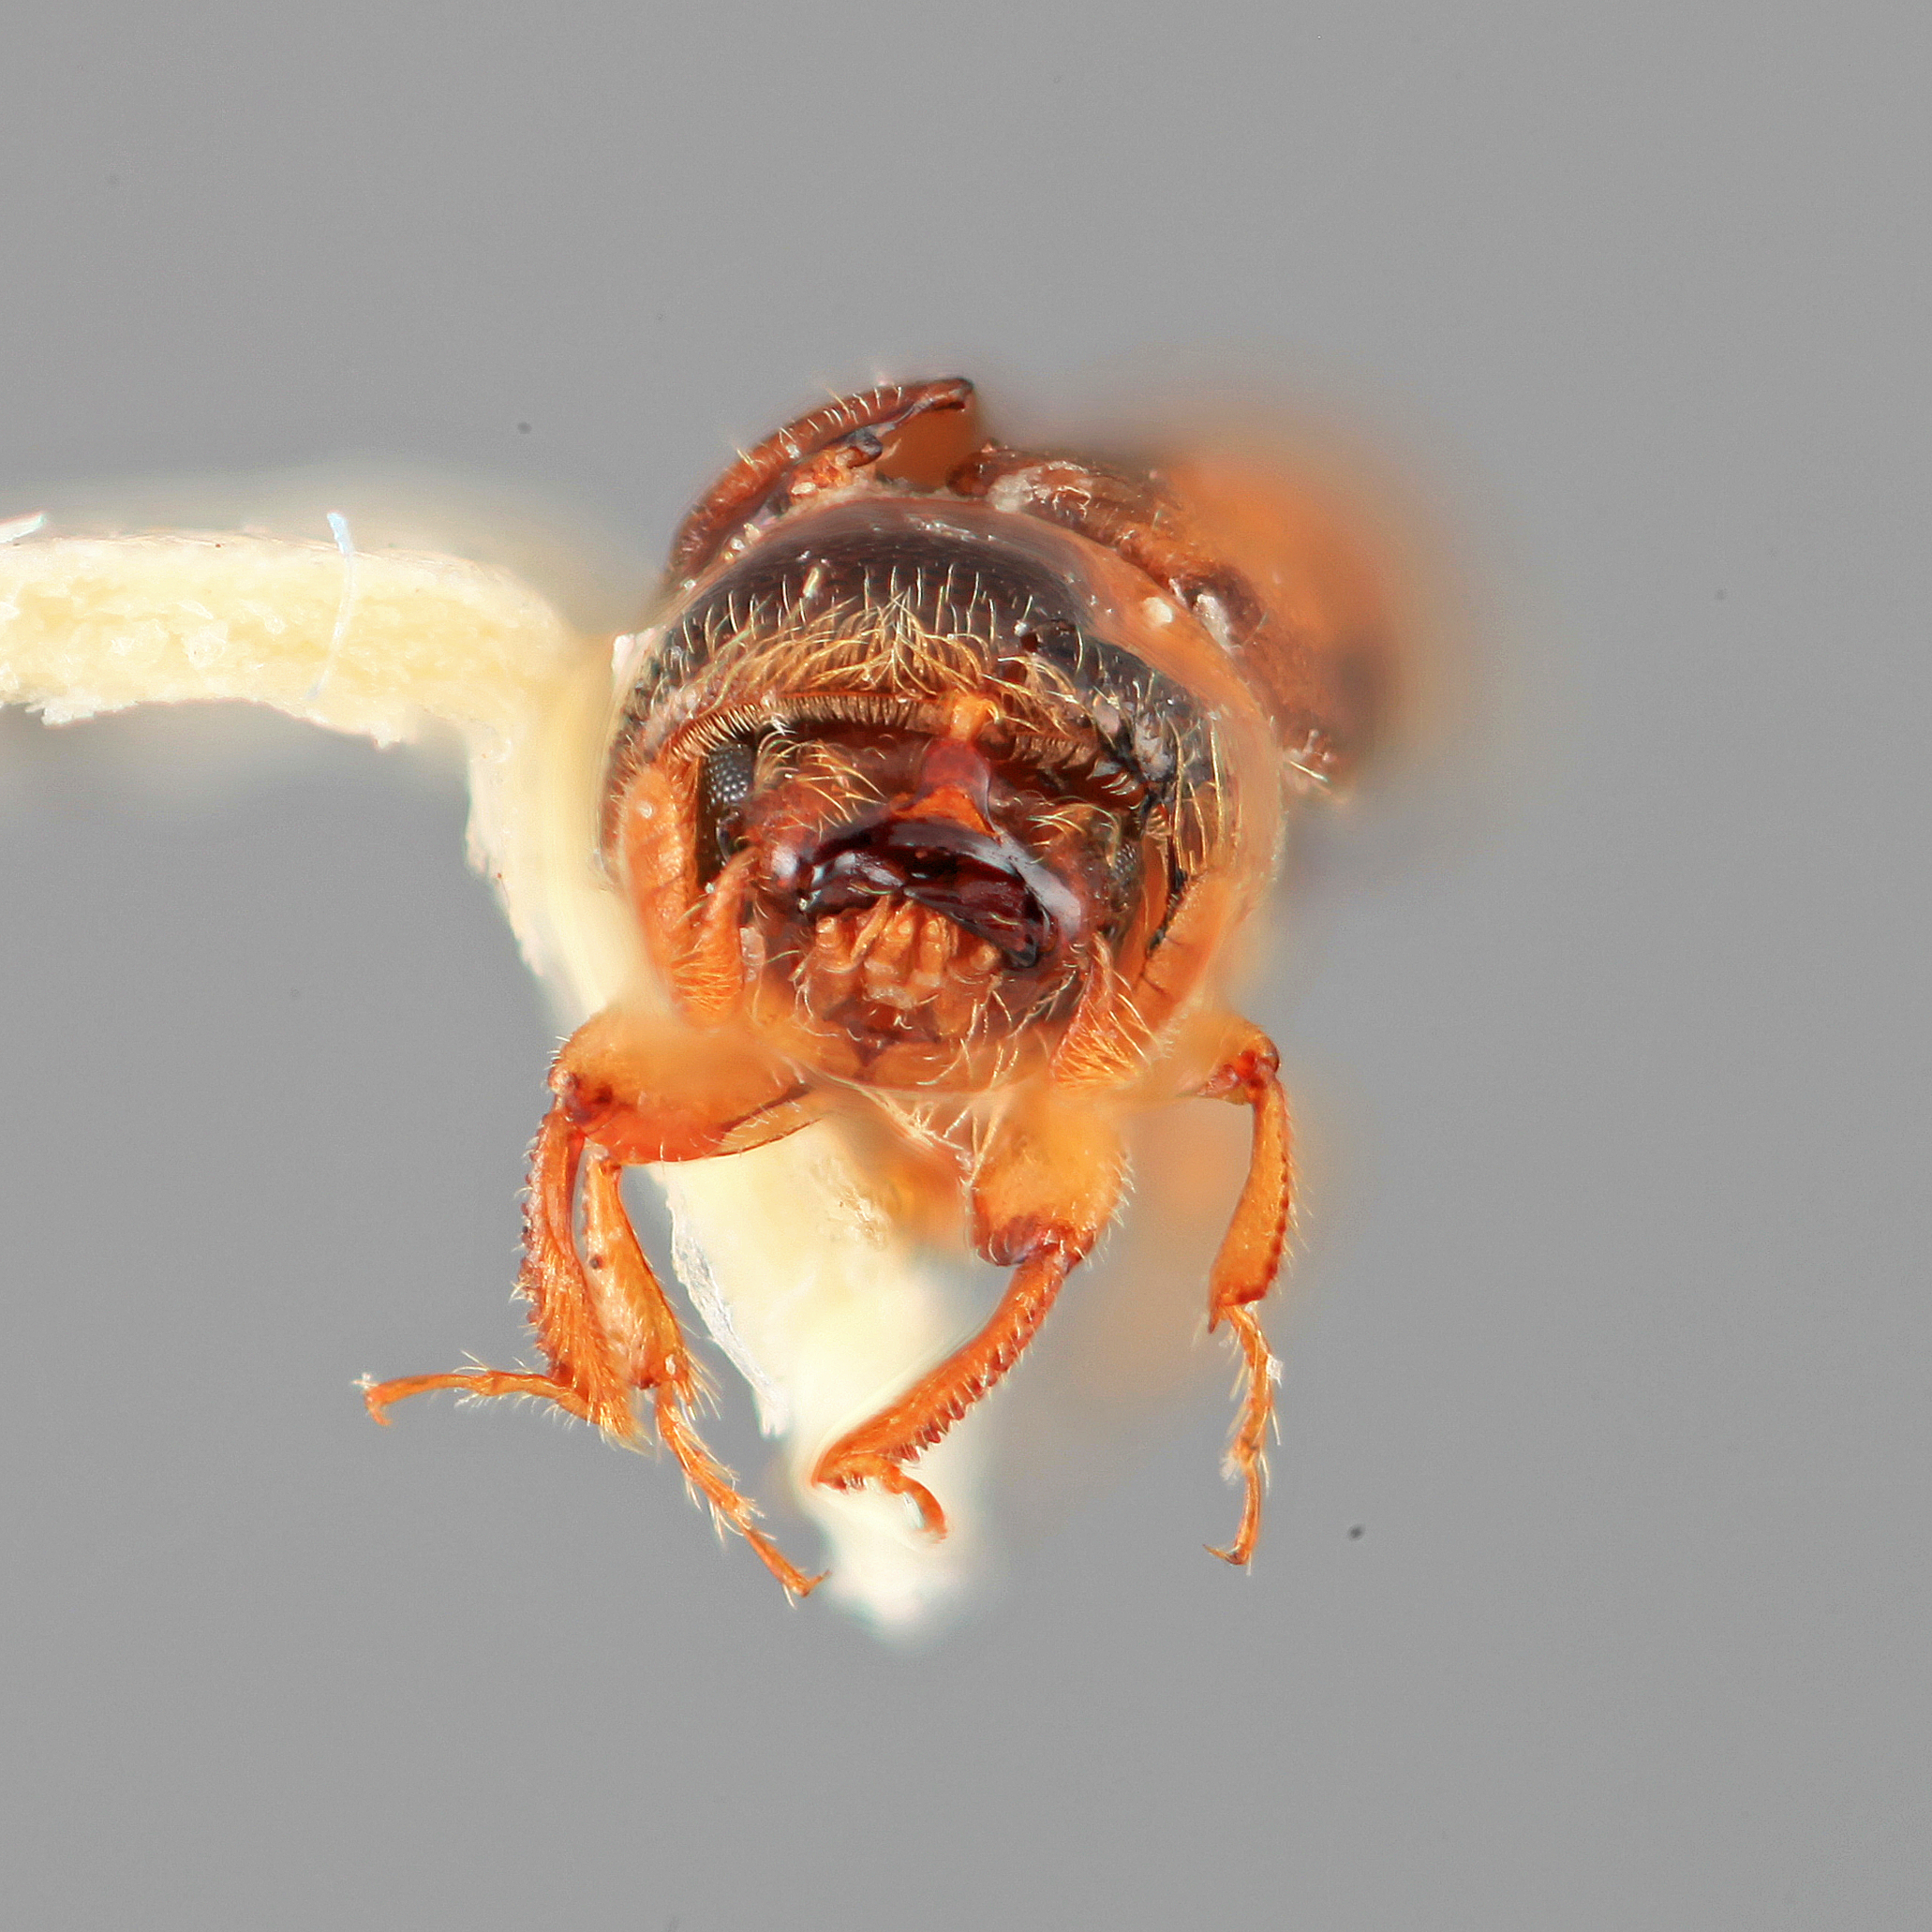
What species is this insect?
Monarthrum lobellum
